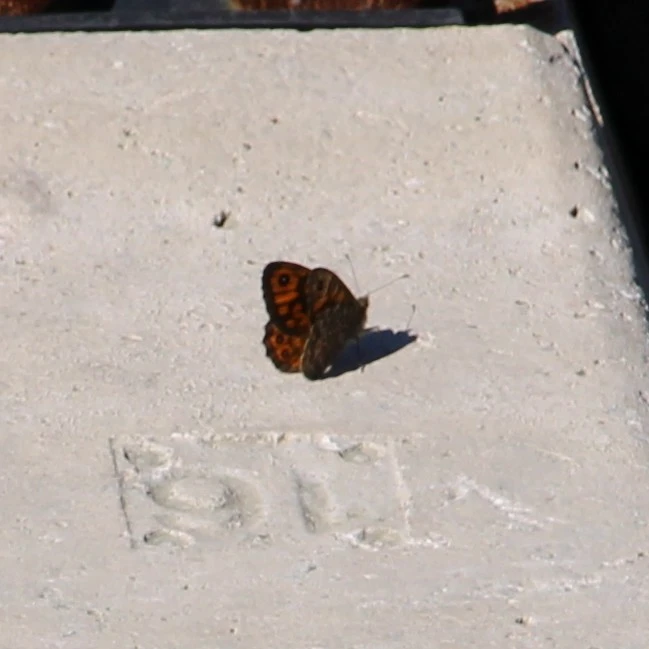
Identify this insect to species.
Lasiommata megera (also Pararge megera)
